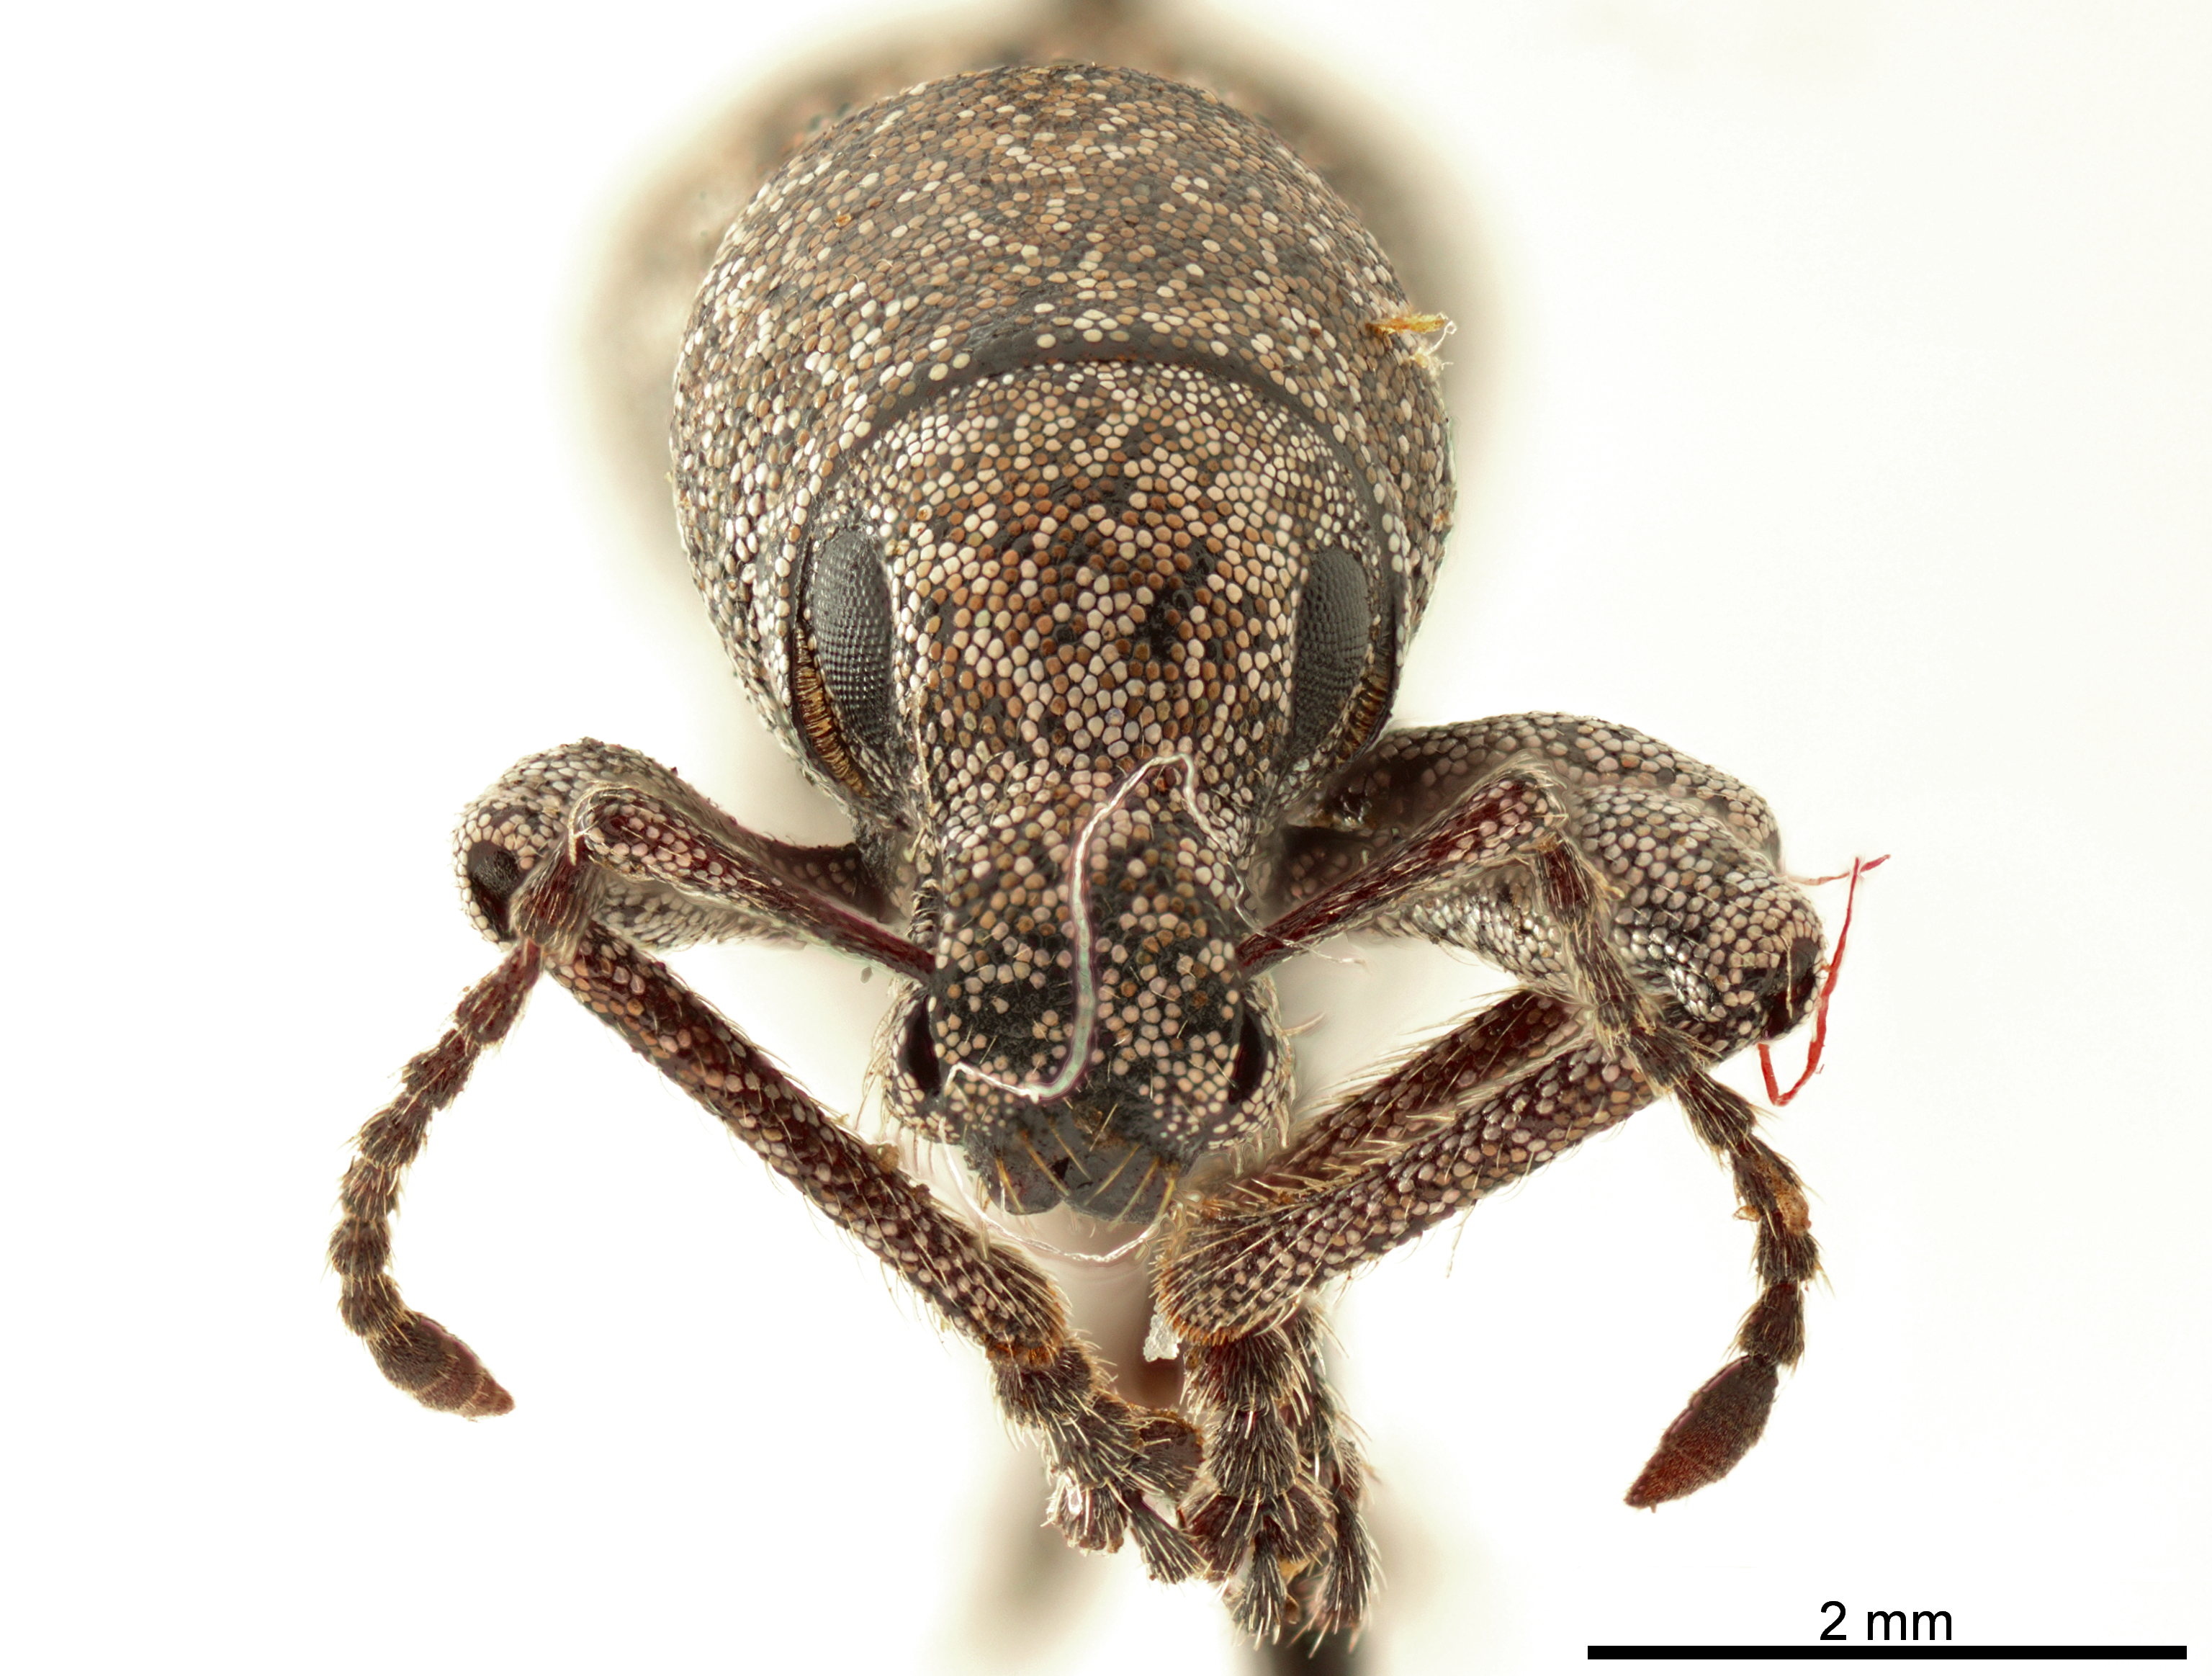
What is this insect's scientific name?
Orimodema protracta
